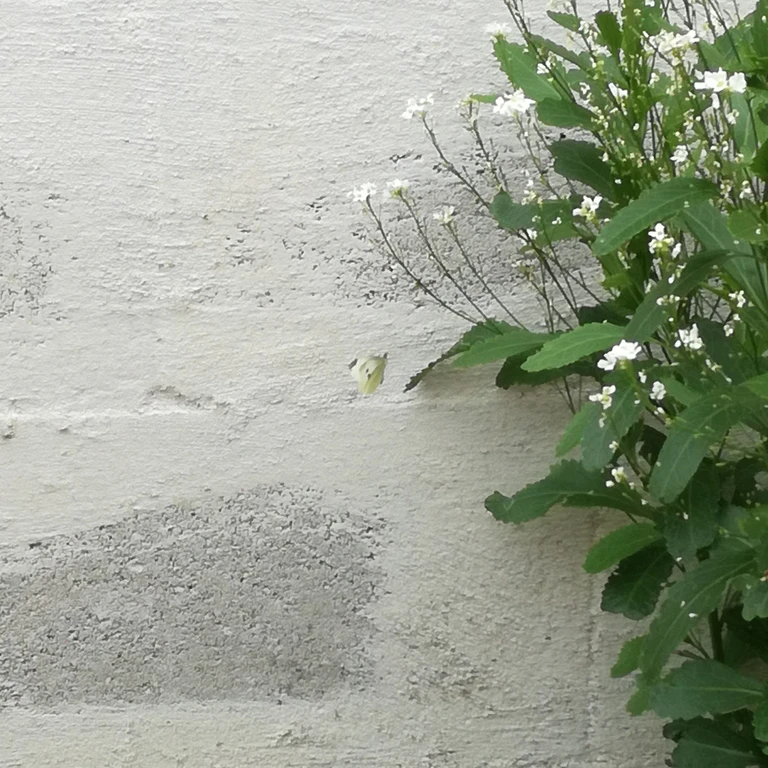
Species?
Pieris rapae
